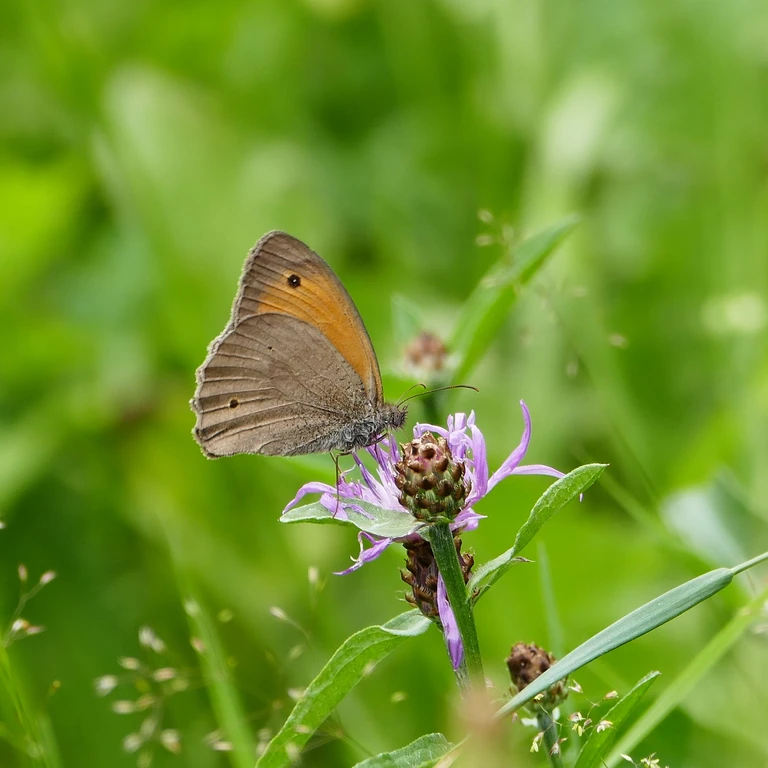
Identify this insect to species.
Maniola jurtina
